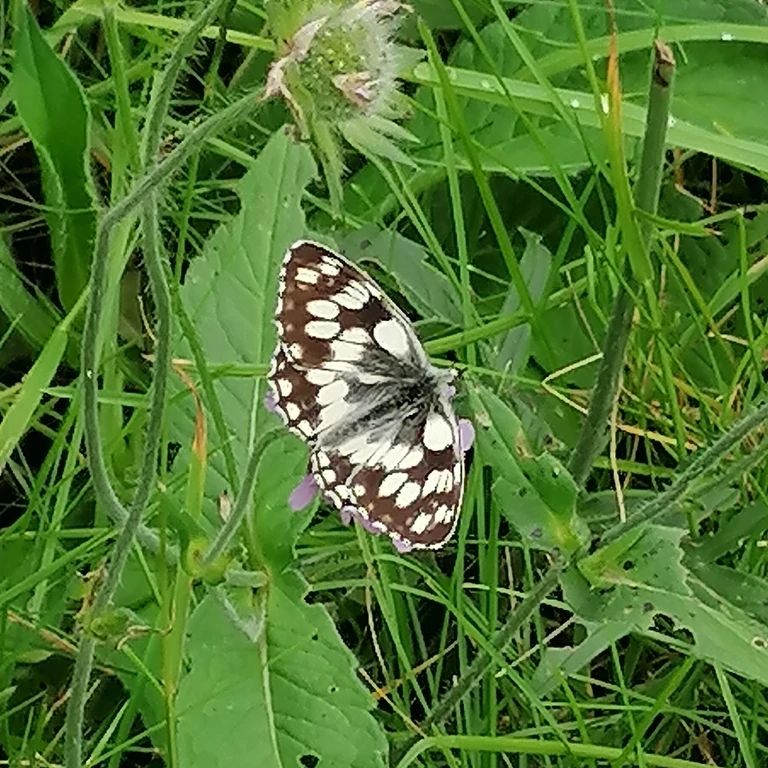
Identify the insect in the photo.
Melanargia galathea
